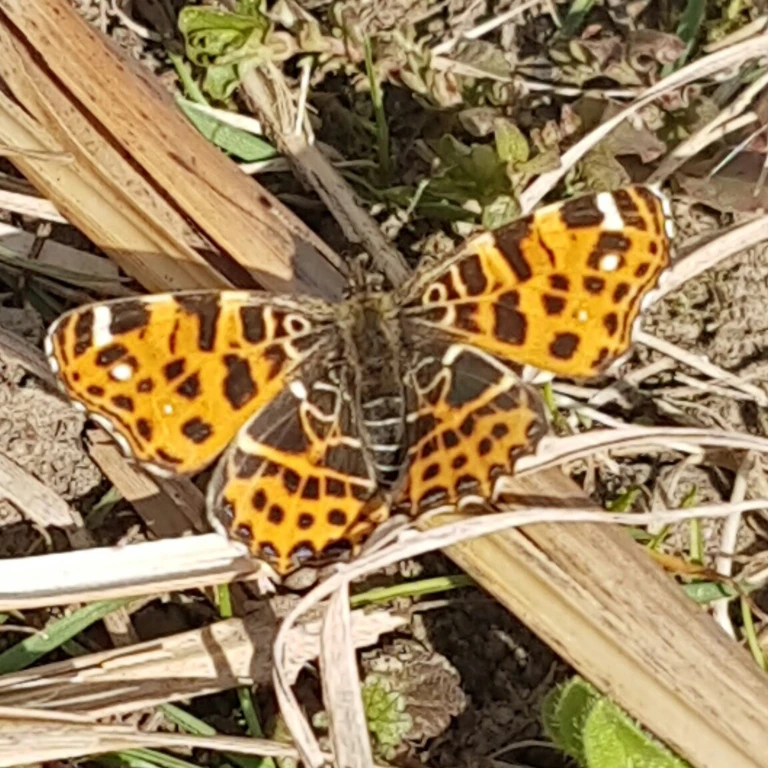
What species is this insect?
Araschnia levana
